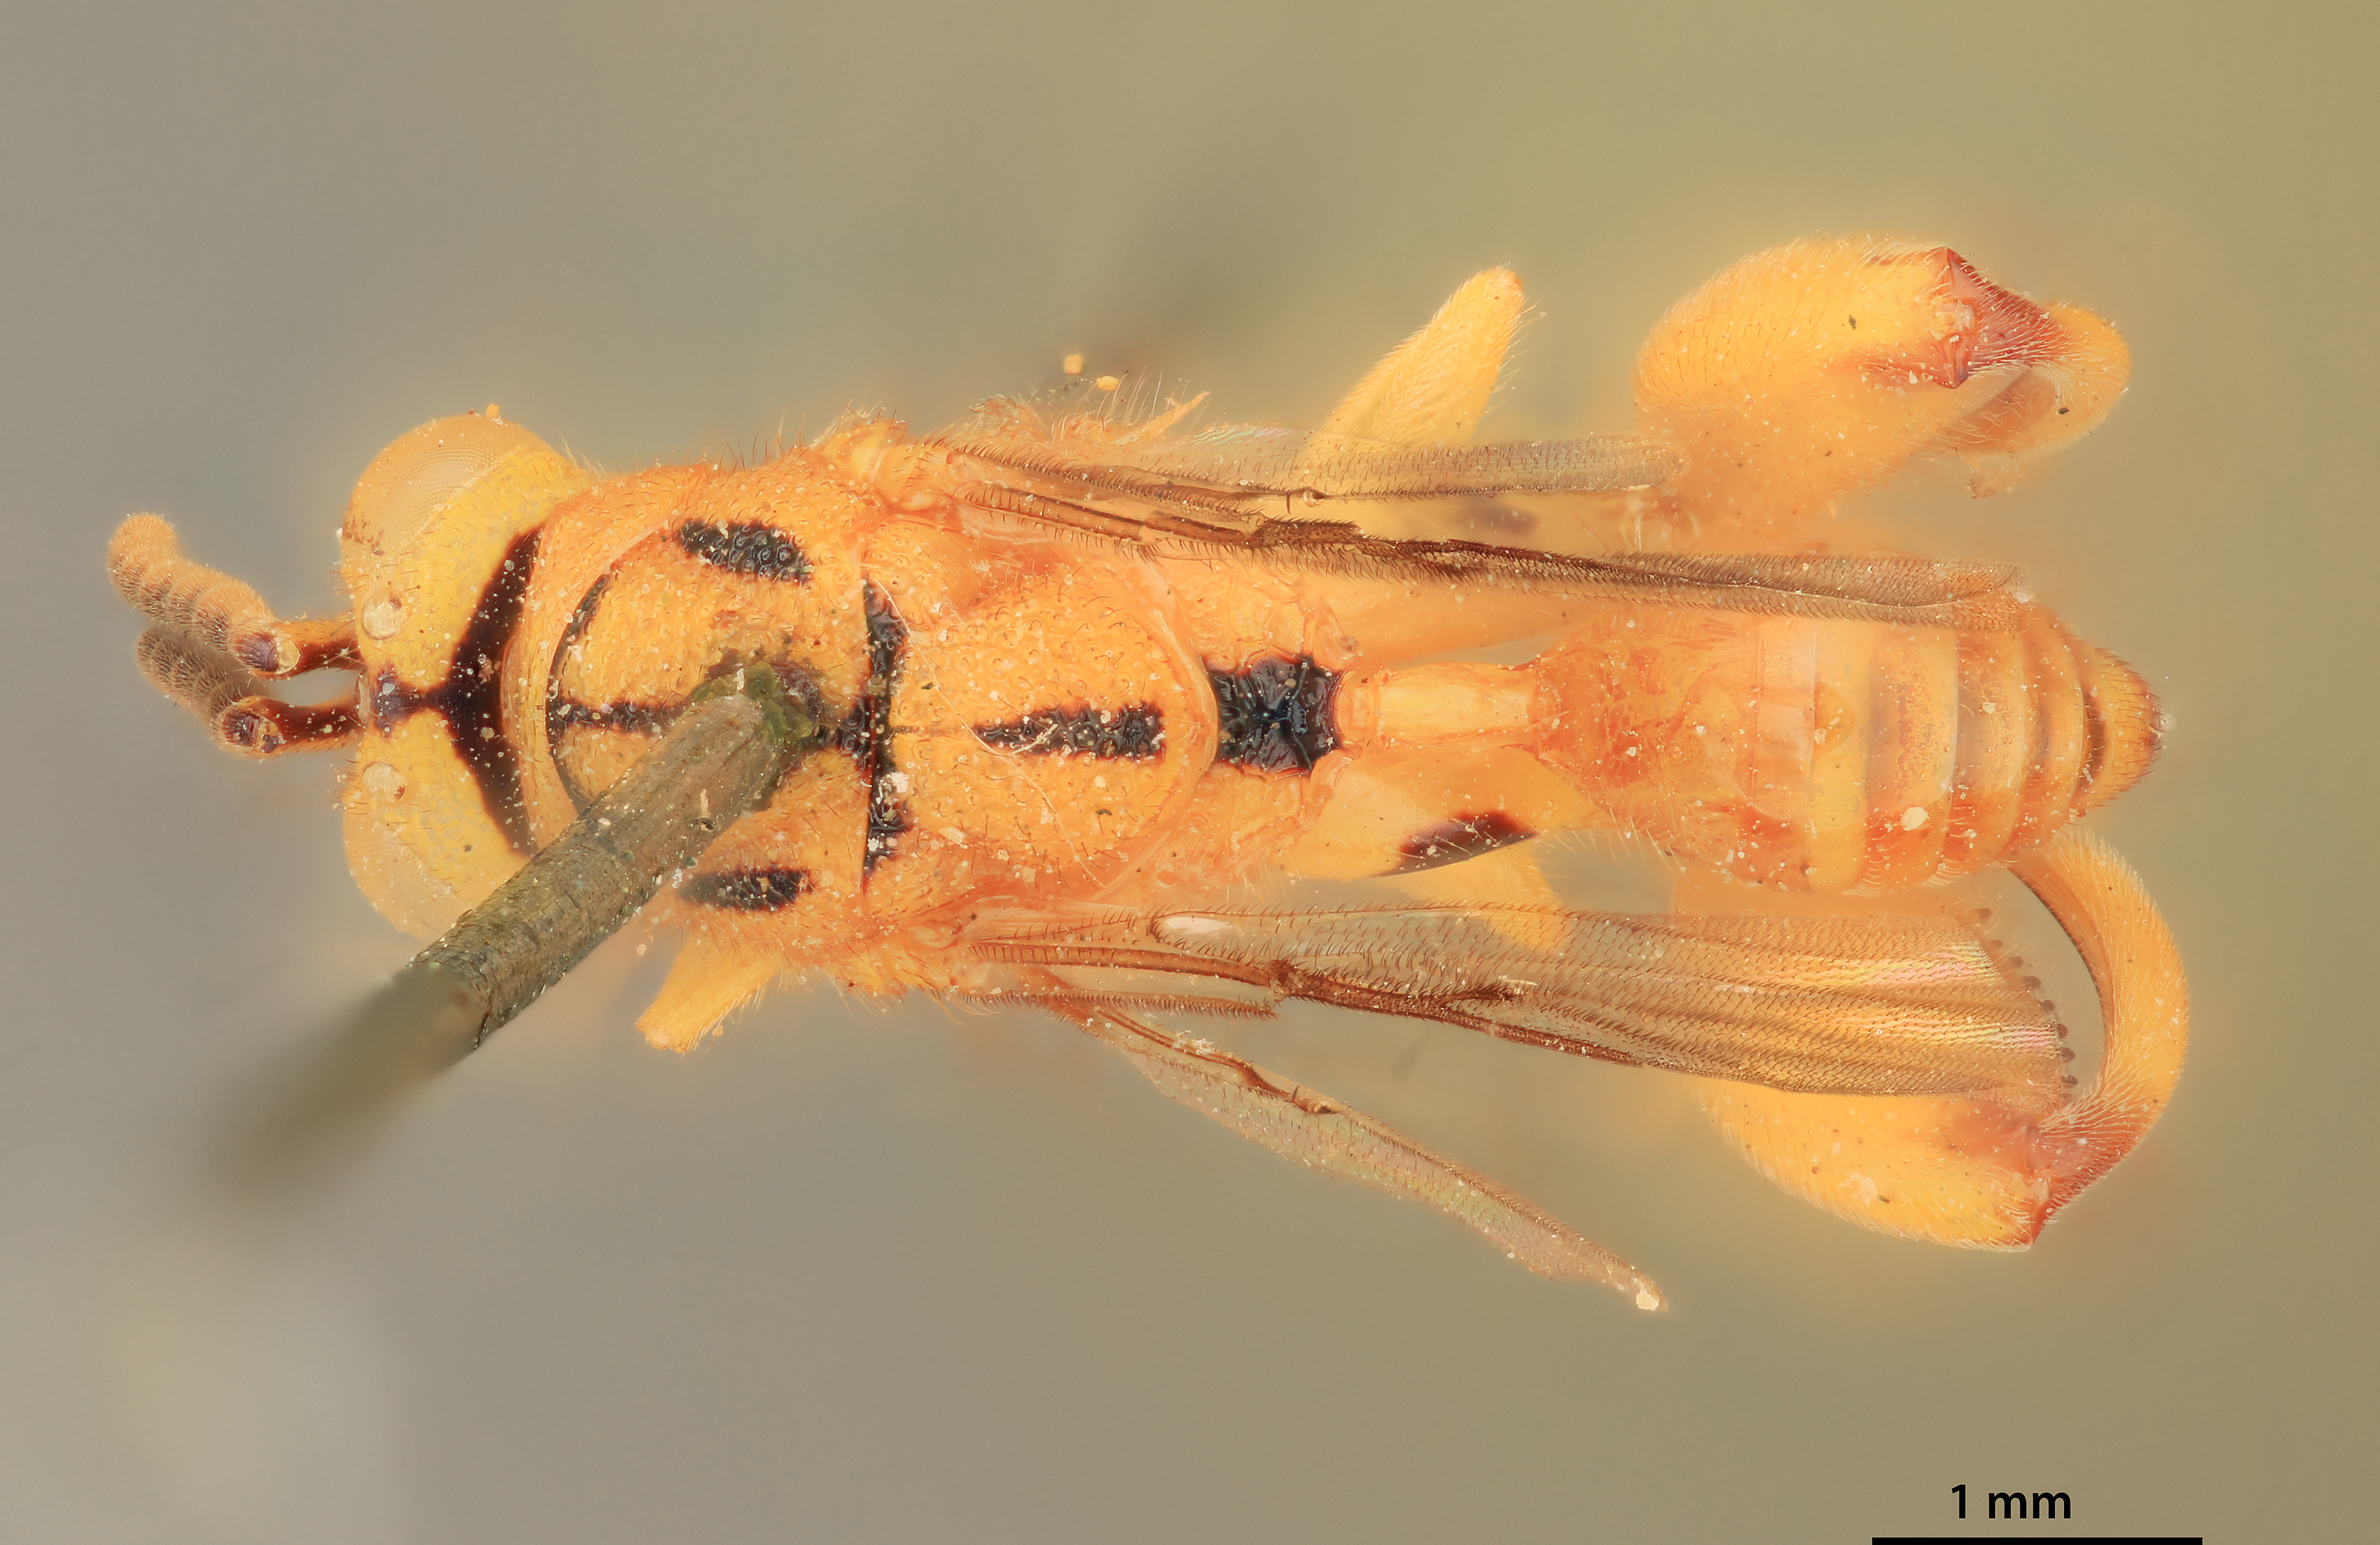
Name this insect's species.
Smicra mirabilis
